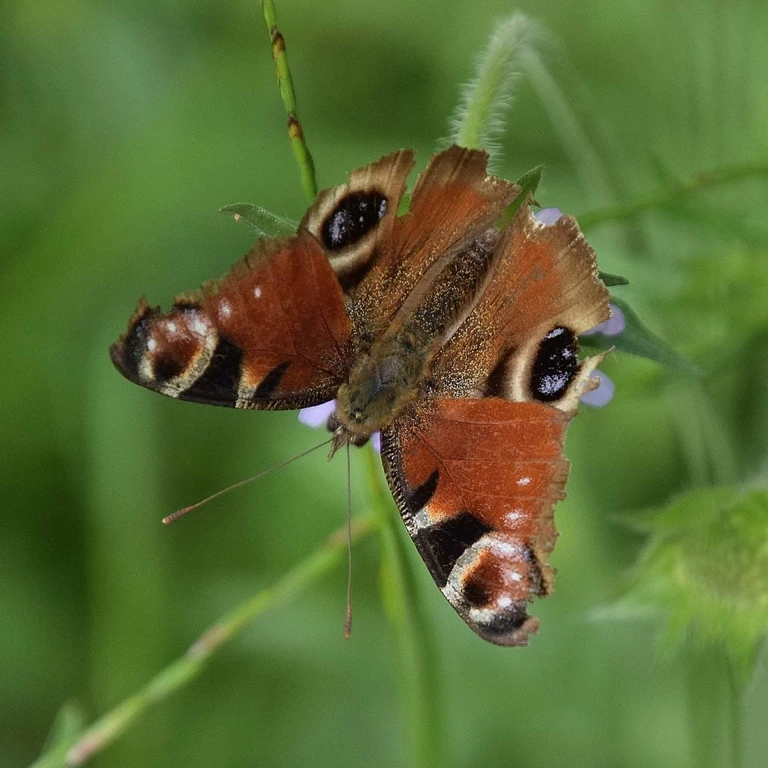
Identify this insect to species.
Aglais io
